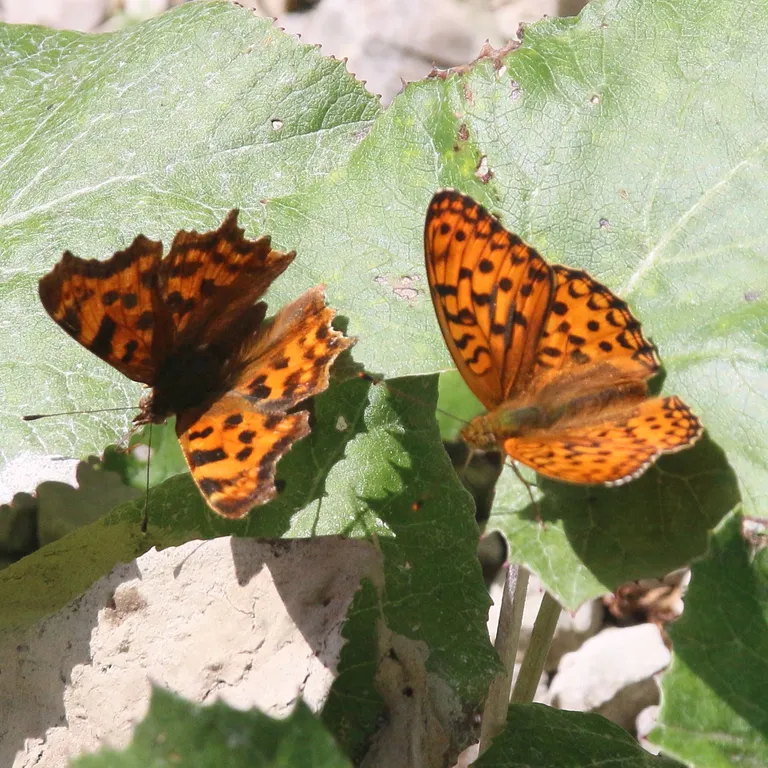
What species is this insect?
Polygonia c-album
